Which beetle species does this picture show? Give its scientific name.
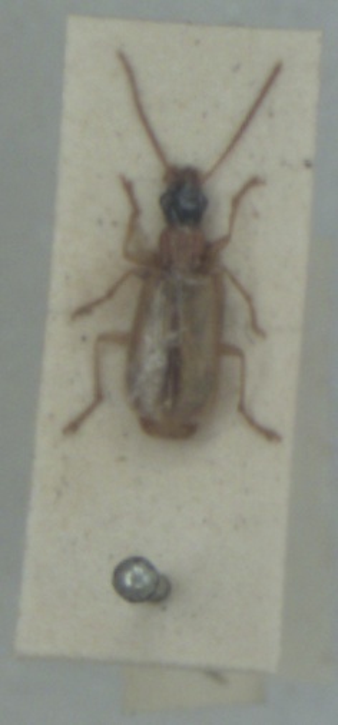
Demetrias atricapillus
